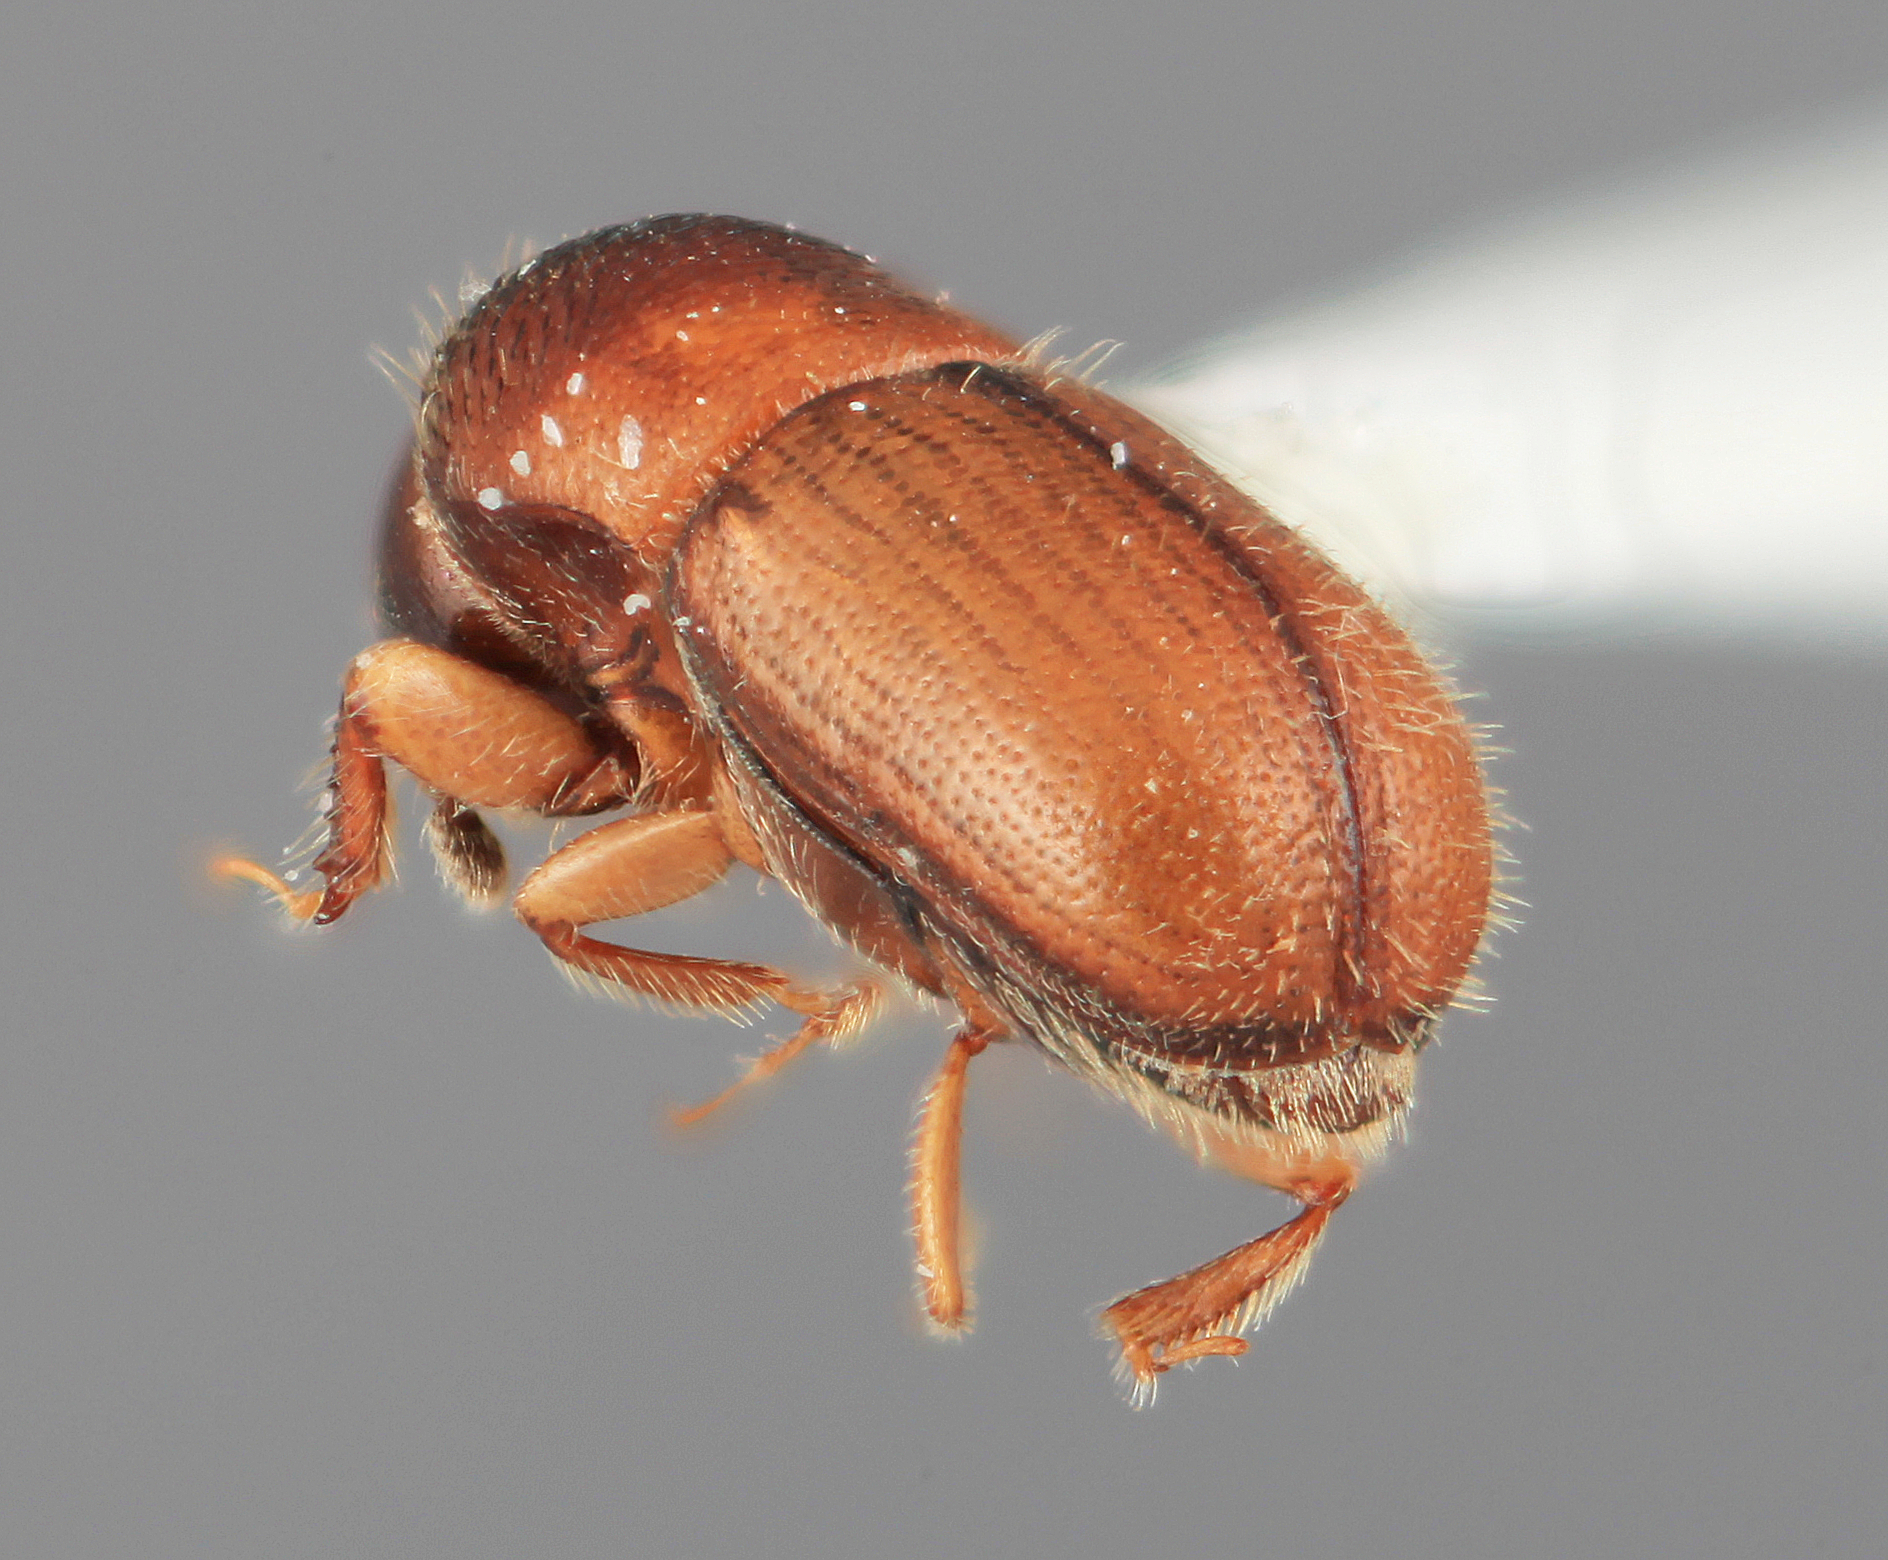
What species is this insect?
Scolytodes pubescens
